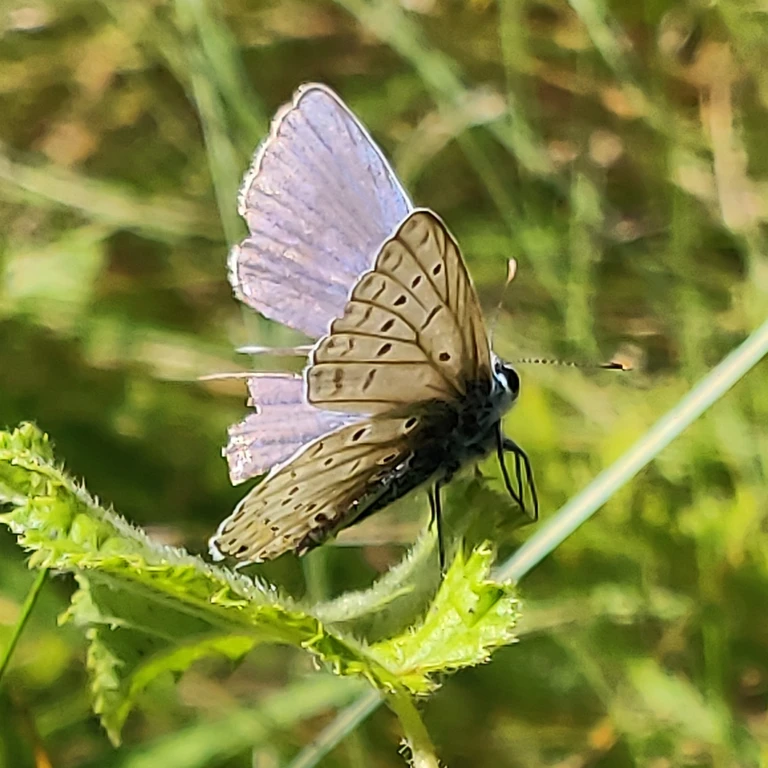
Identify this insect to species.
Polyommatus icarus
